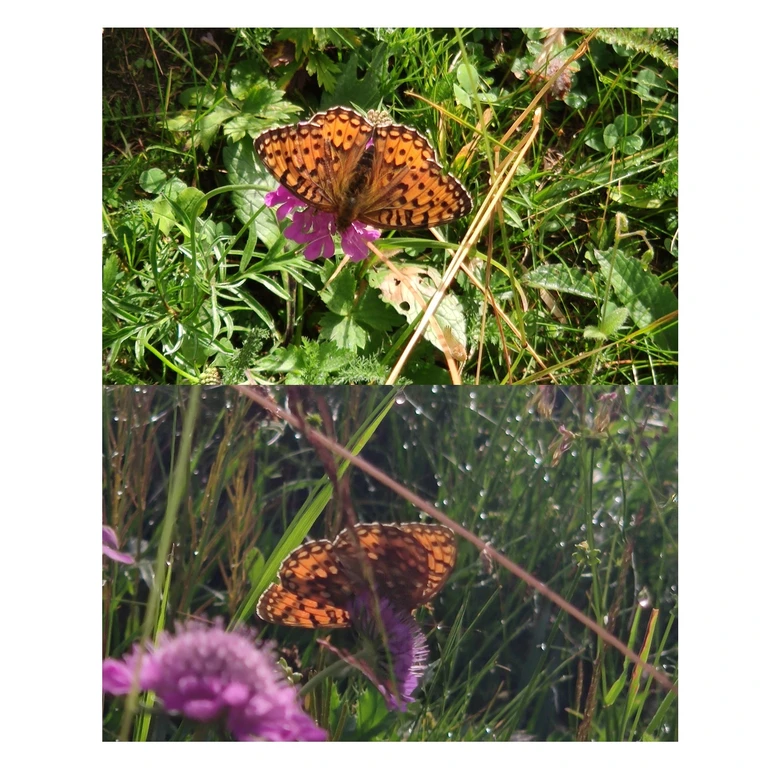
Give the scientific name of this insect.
Speyeria aglaja
